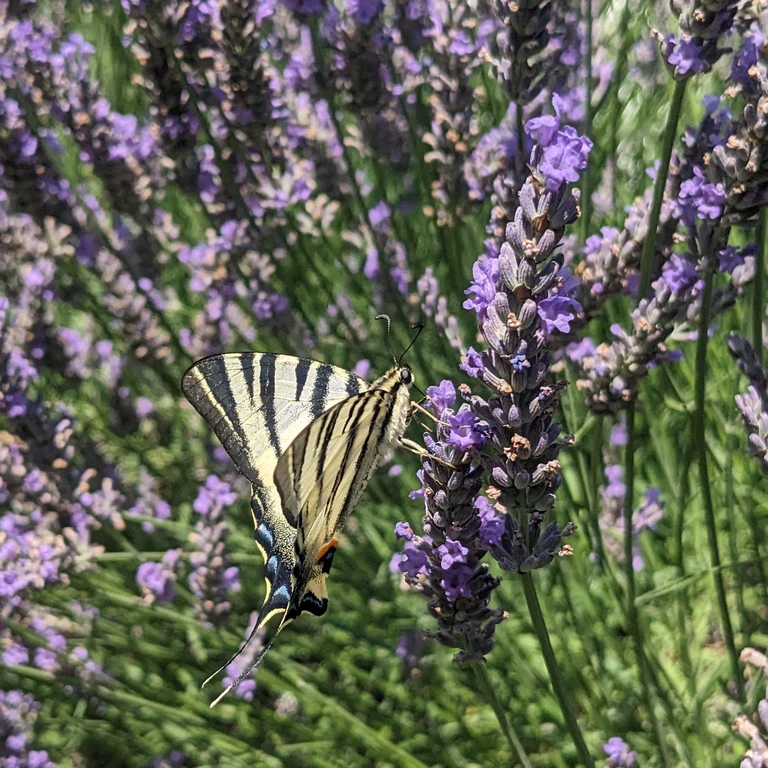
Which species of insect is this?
Iphiclides podalirius
